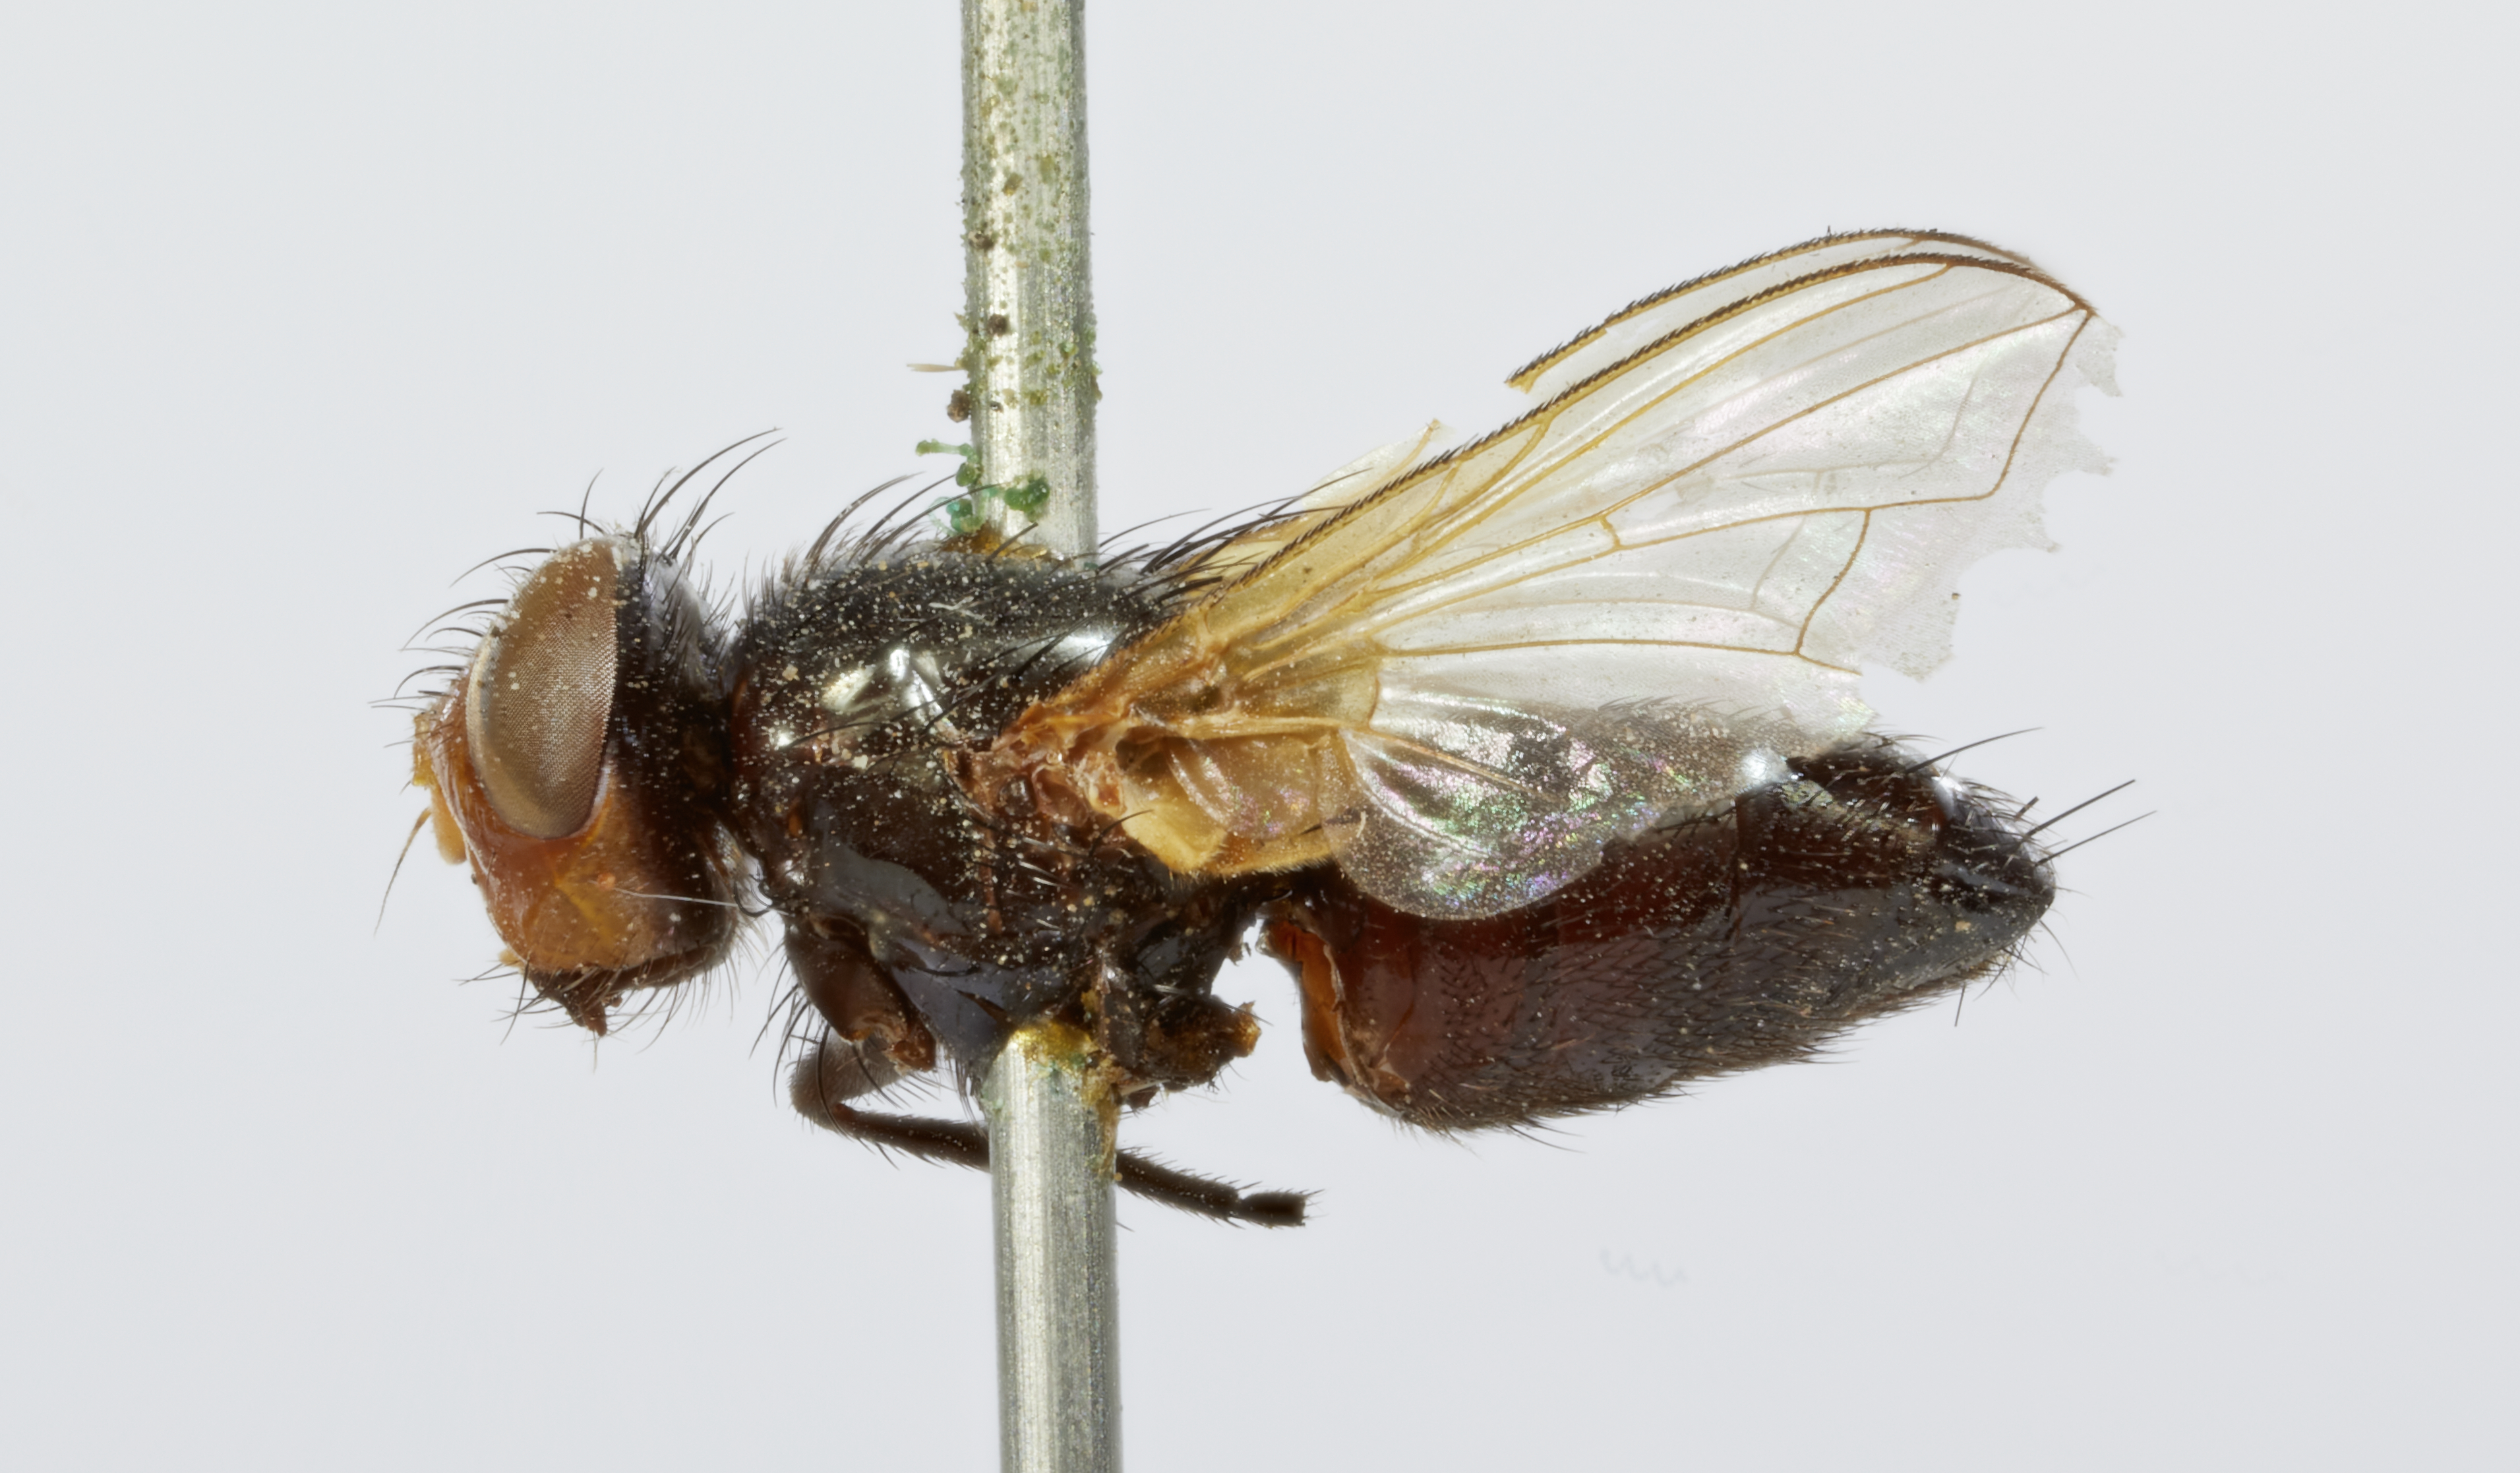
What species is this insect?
Myiophasia setigera
